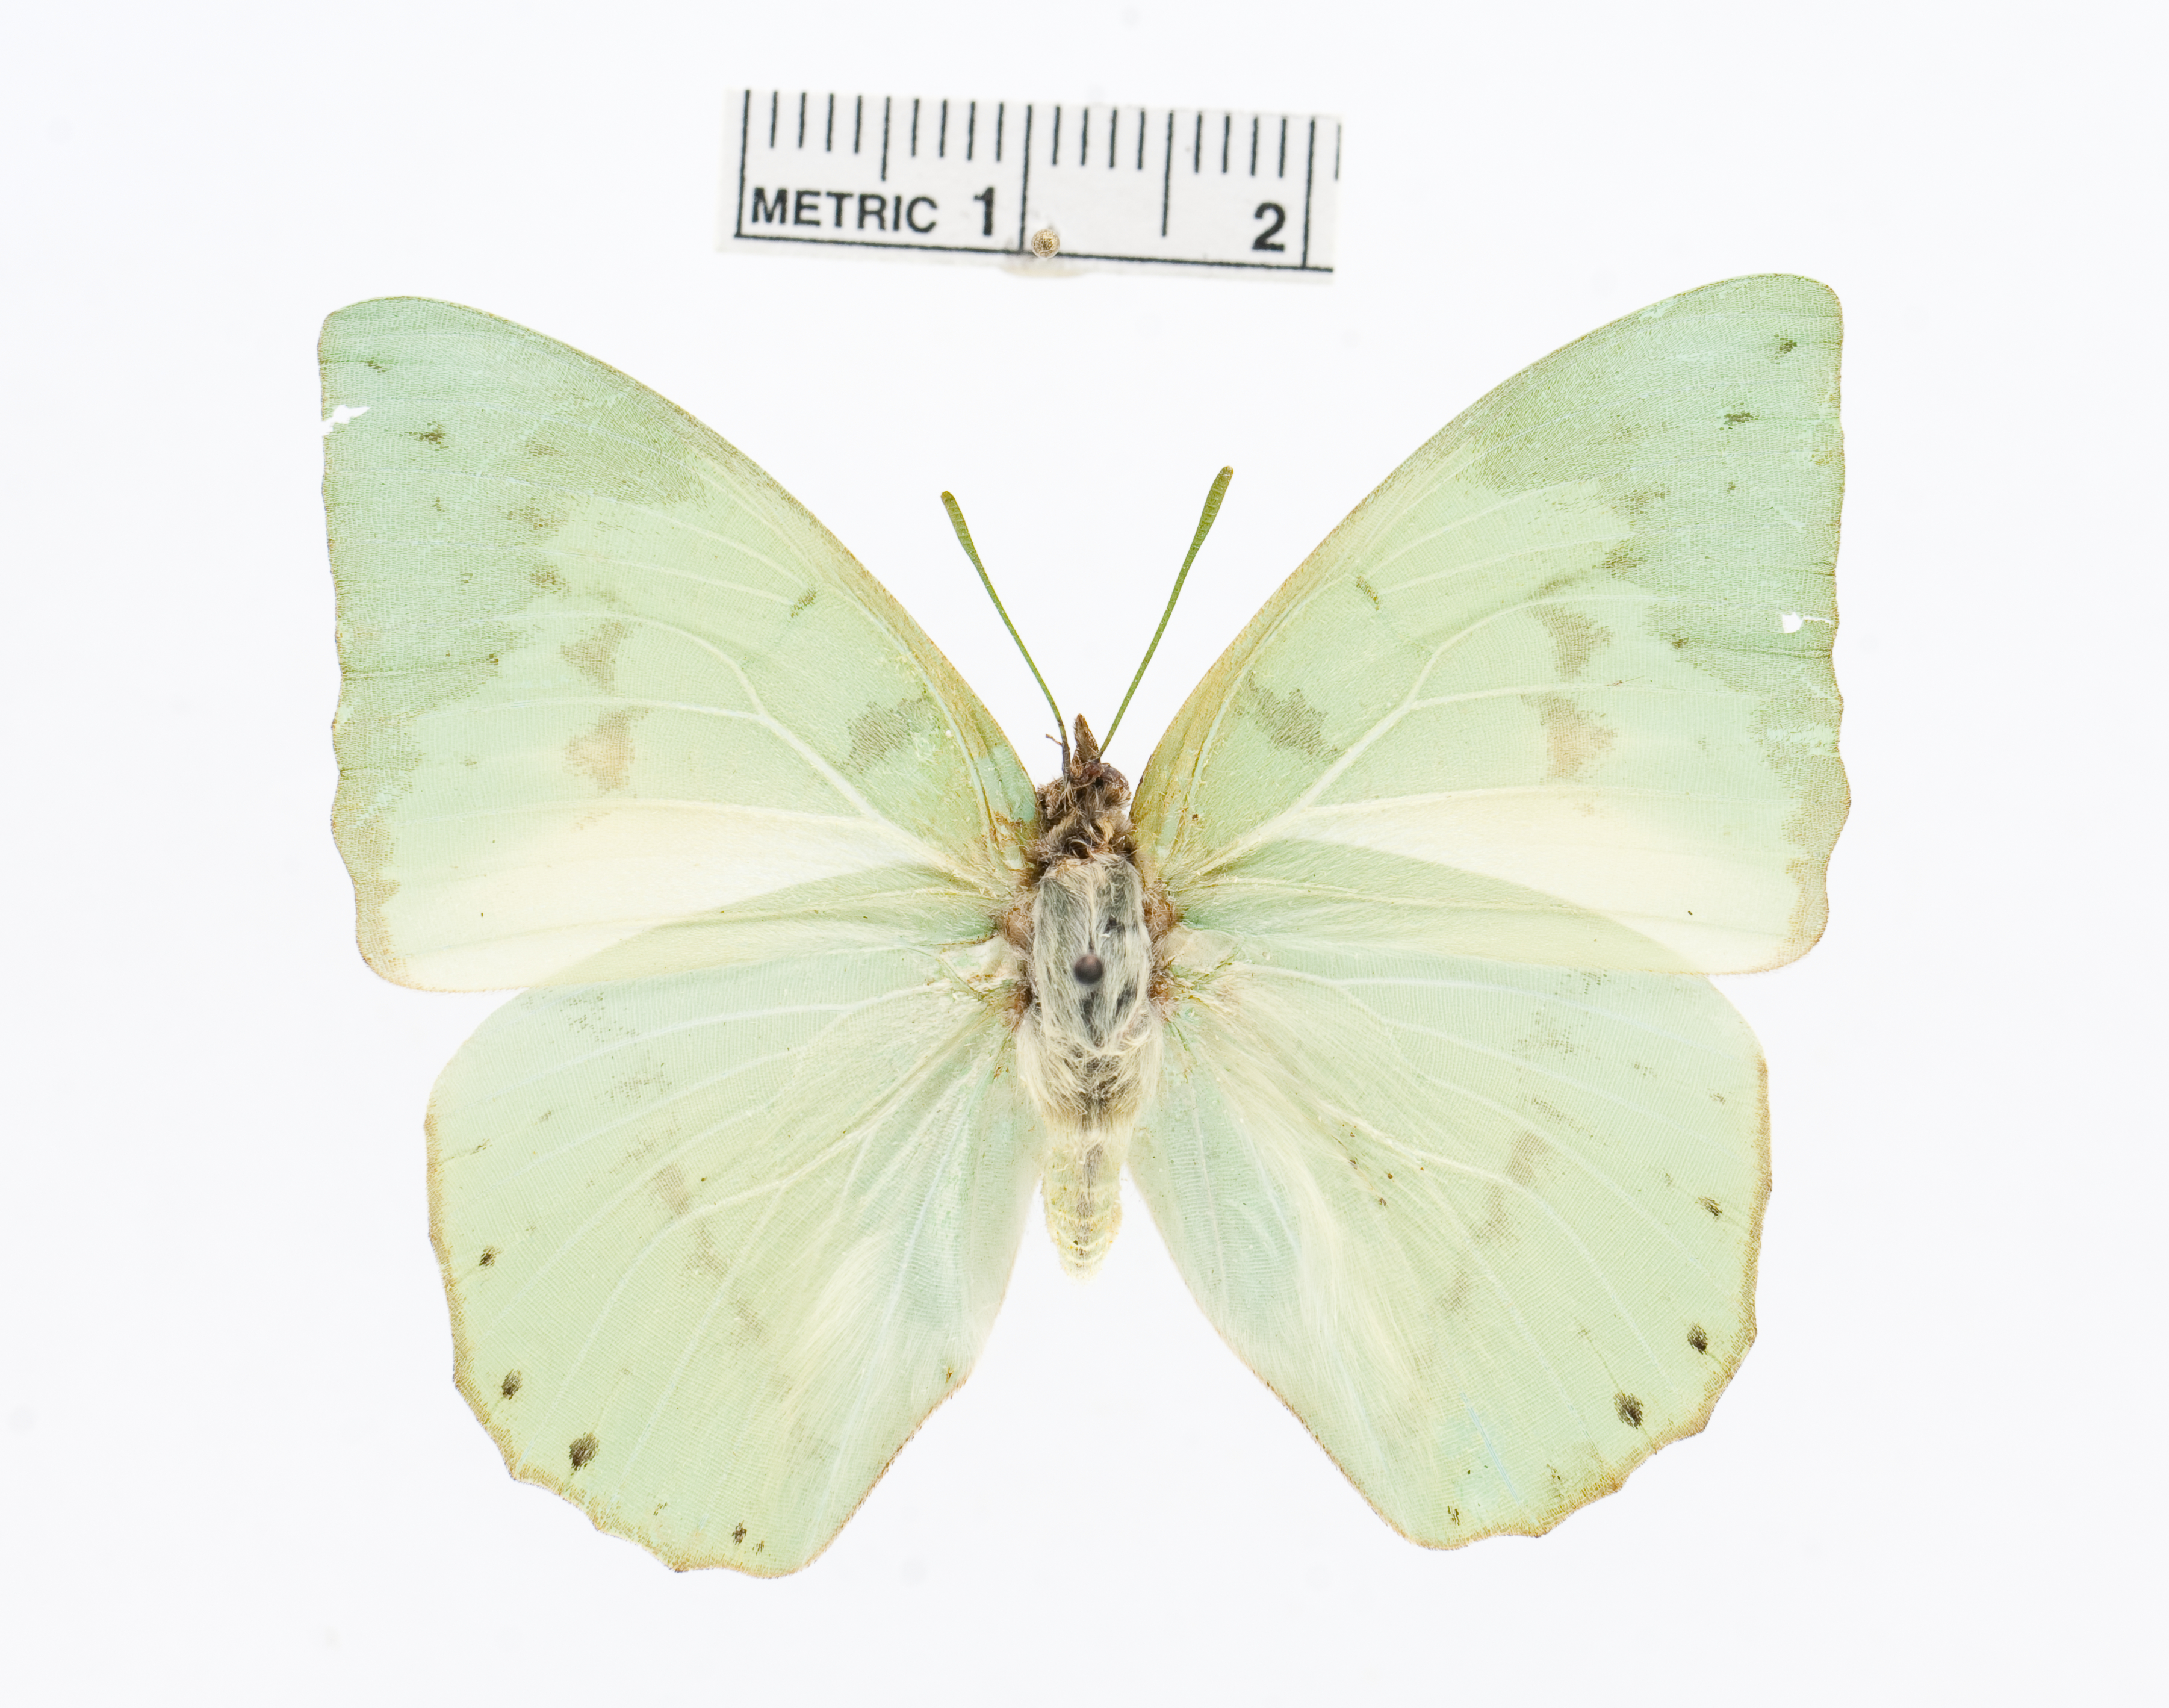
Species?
Charaxes dilutus
